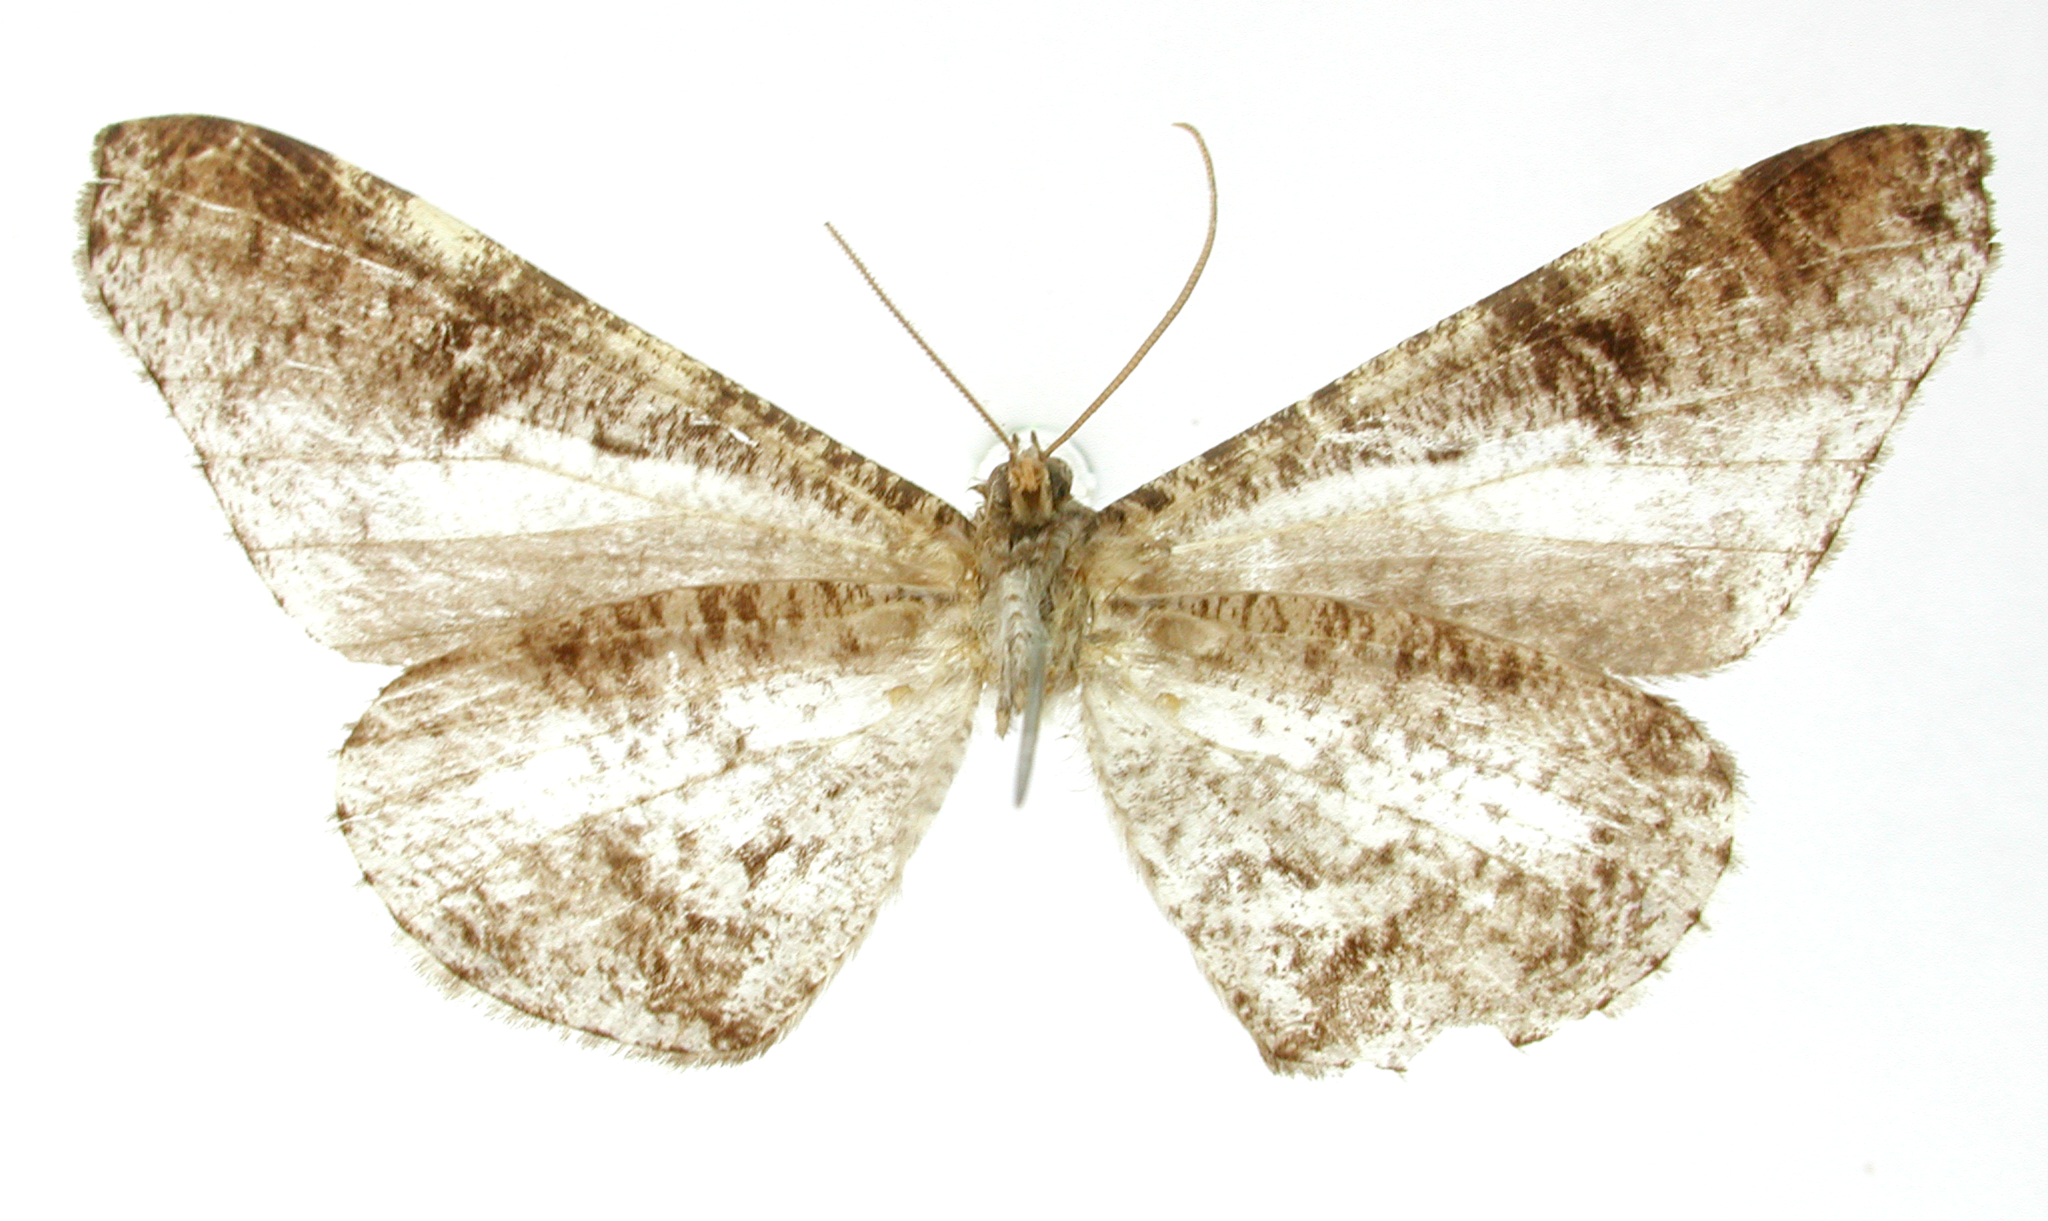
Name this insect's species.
Phellinodes cellulata
